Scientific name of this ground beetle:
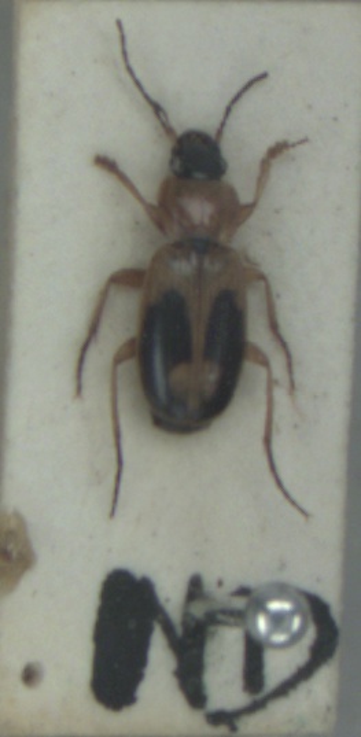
Badister bullatus
